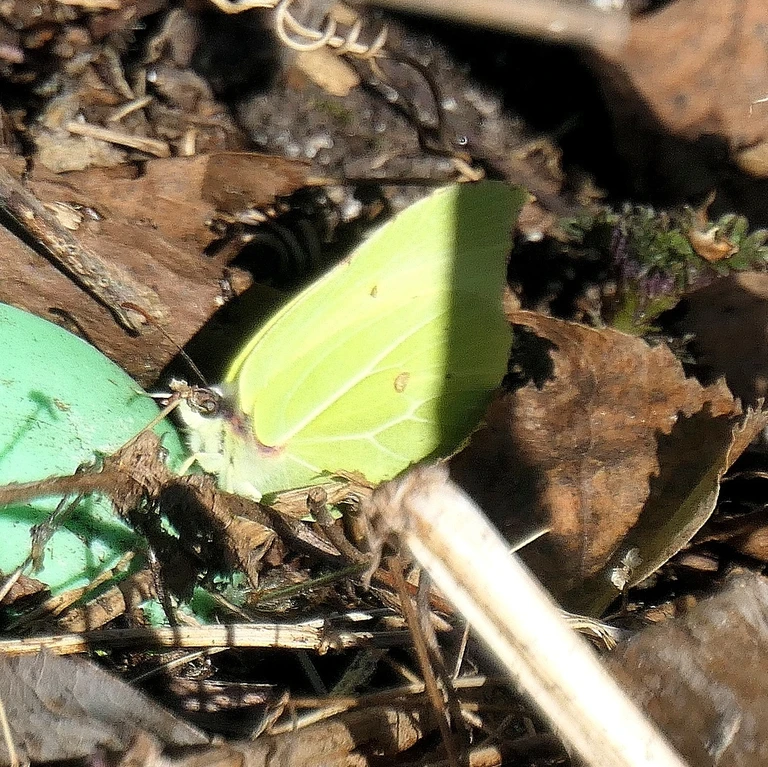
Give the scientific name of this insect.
Gonepteryx rhamni
